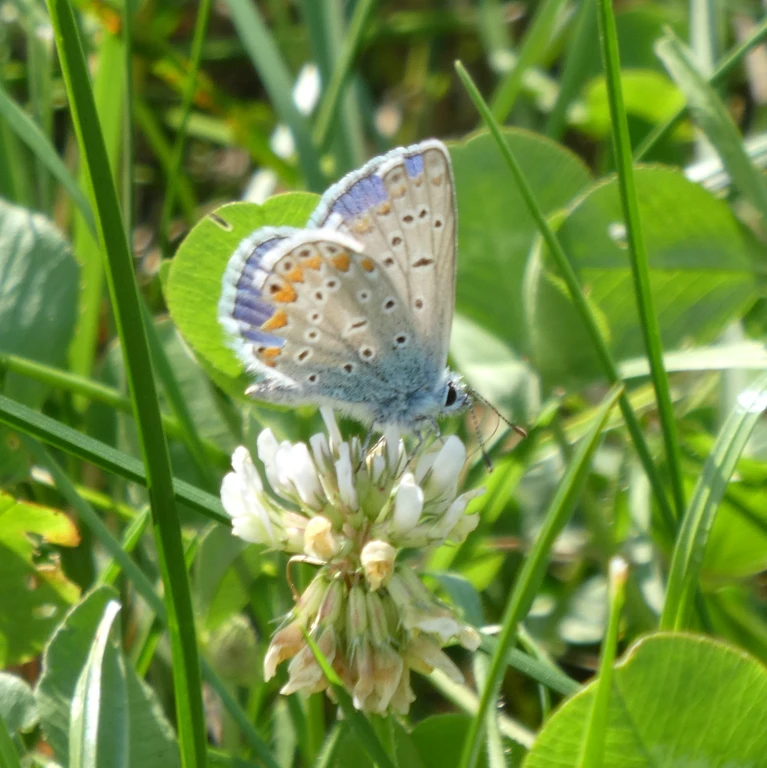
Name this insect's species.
Polyommatus icarus
